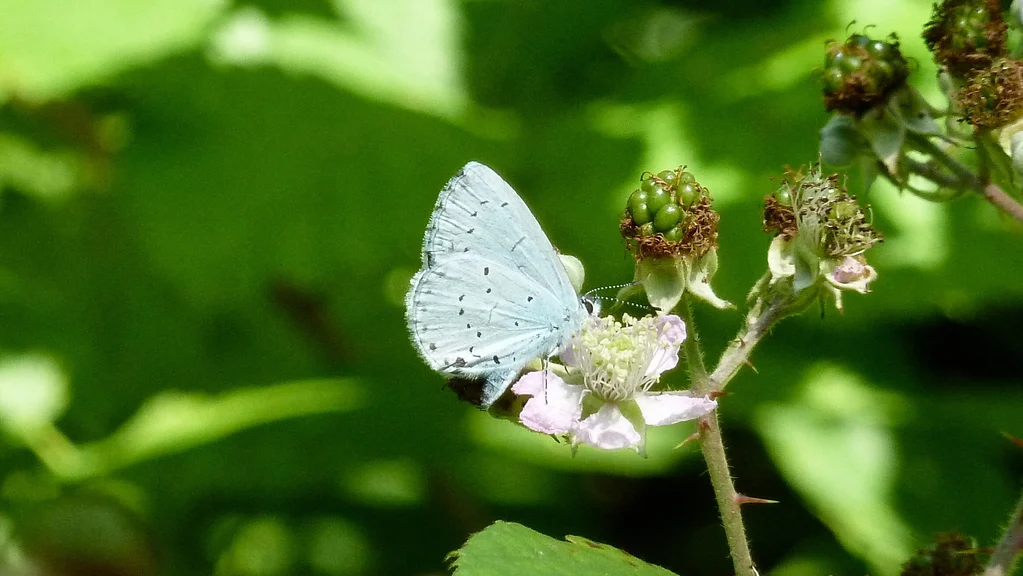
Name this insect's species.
Celastrina argiolus
